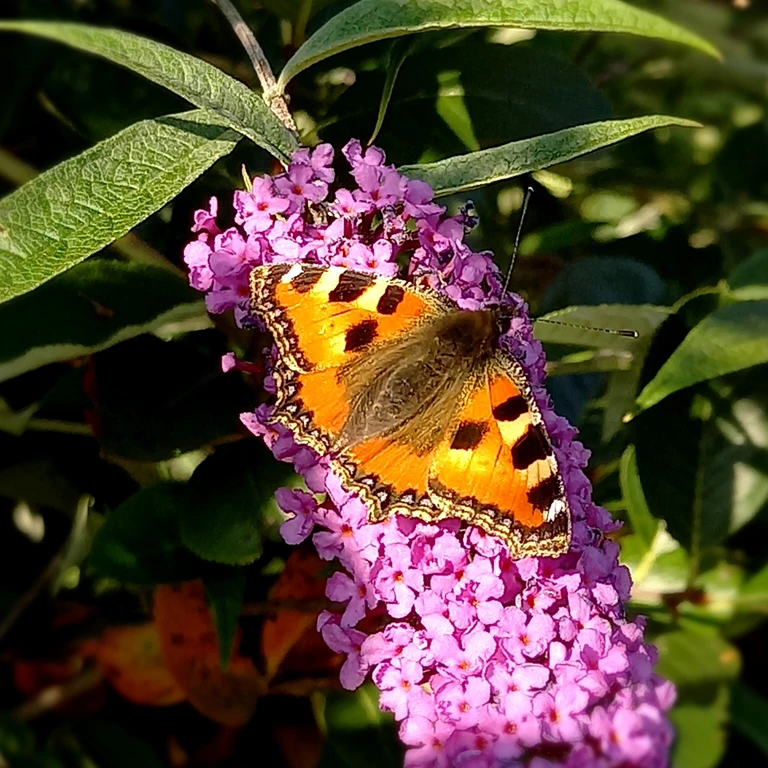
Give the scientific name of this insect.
Aglais urticae
